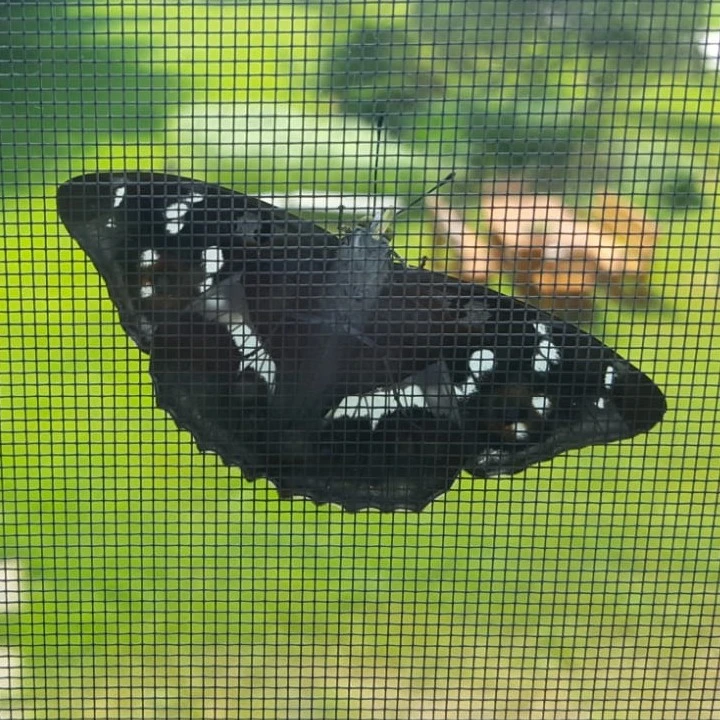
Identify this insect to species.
Apatura iris
